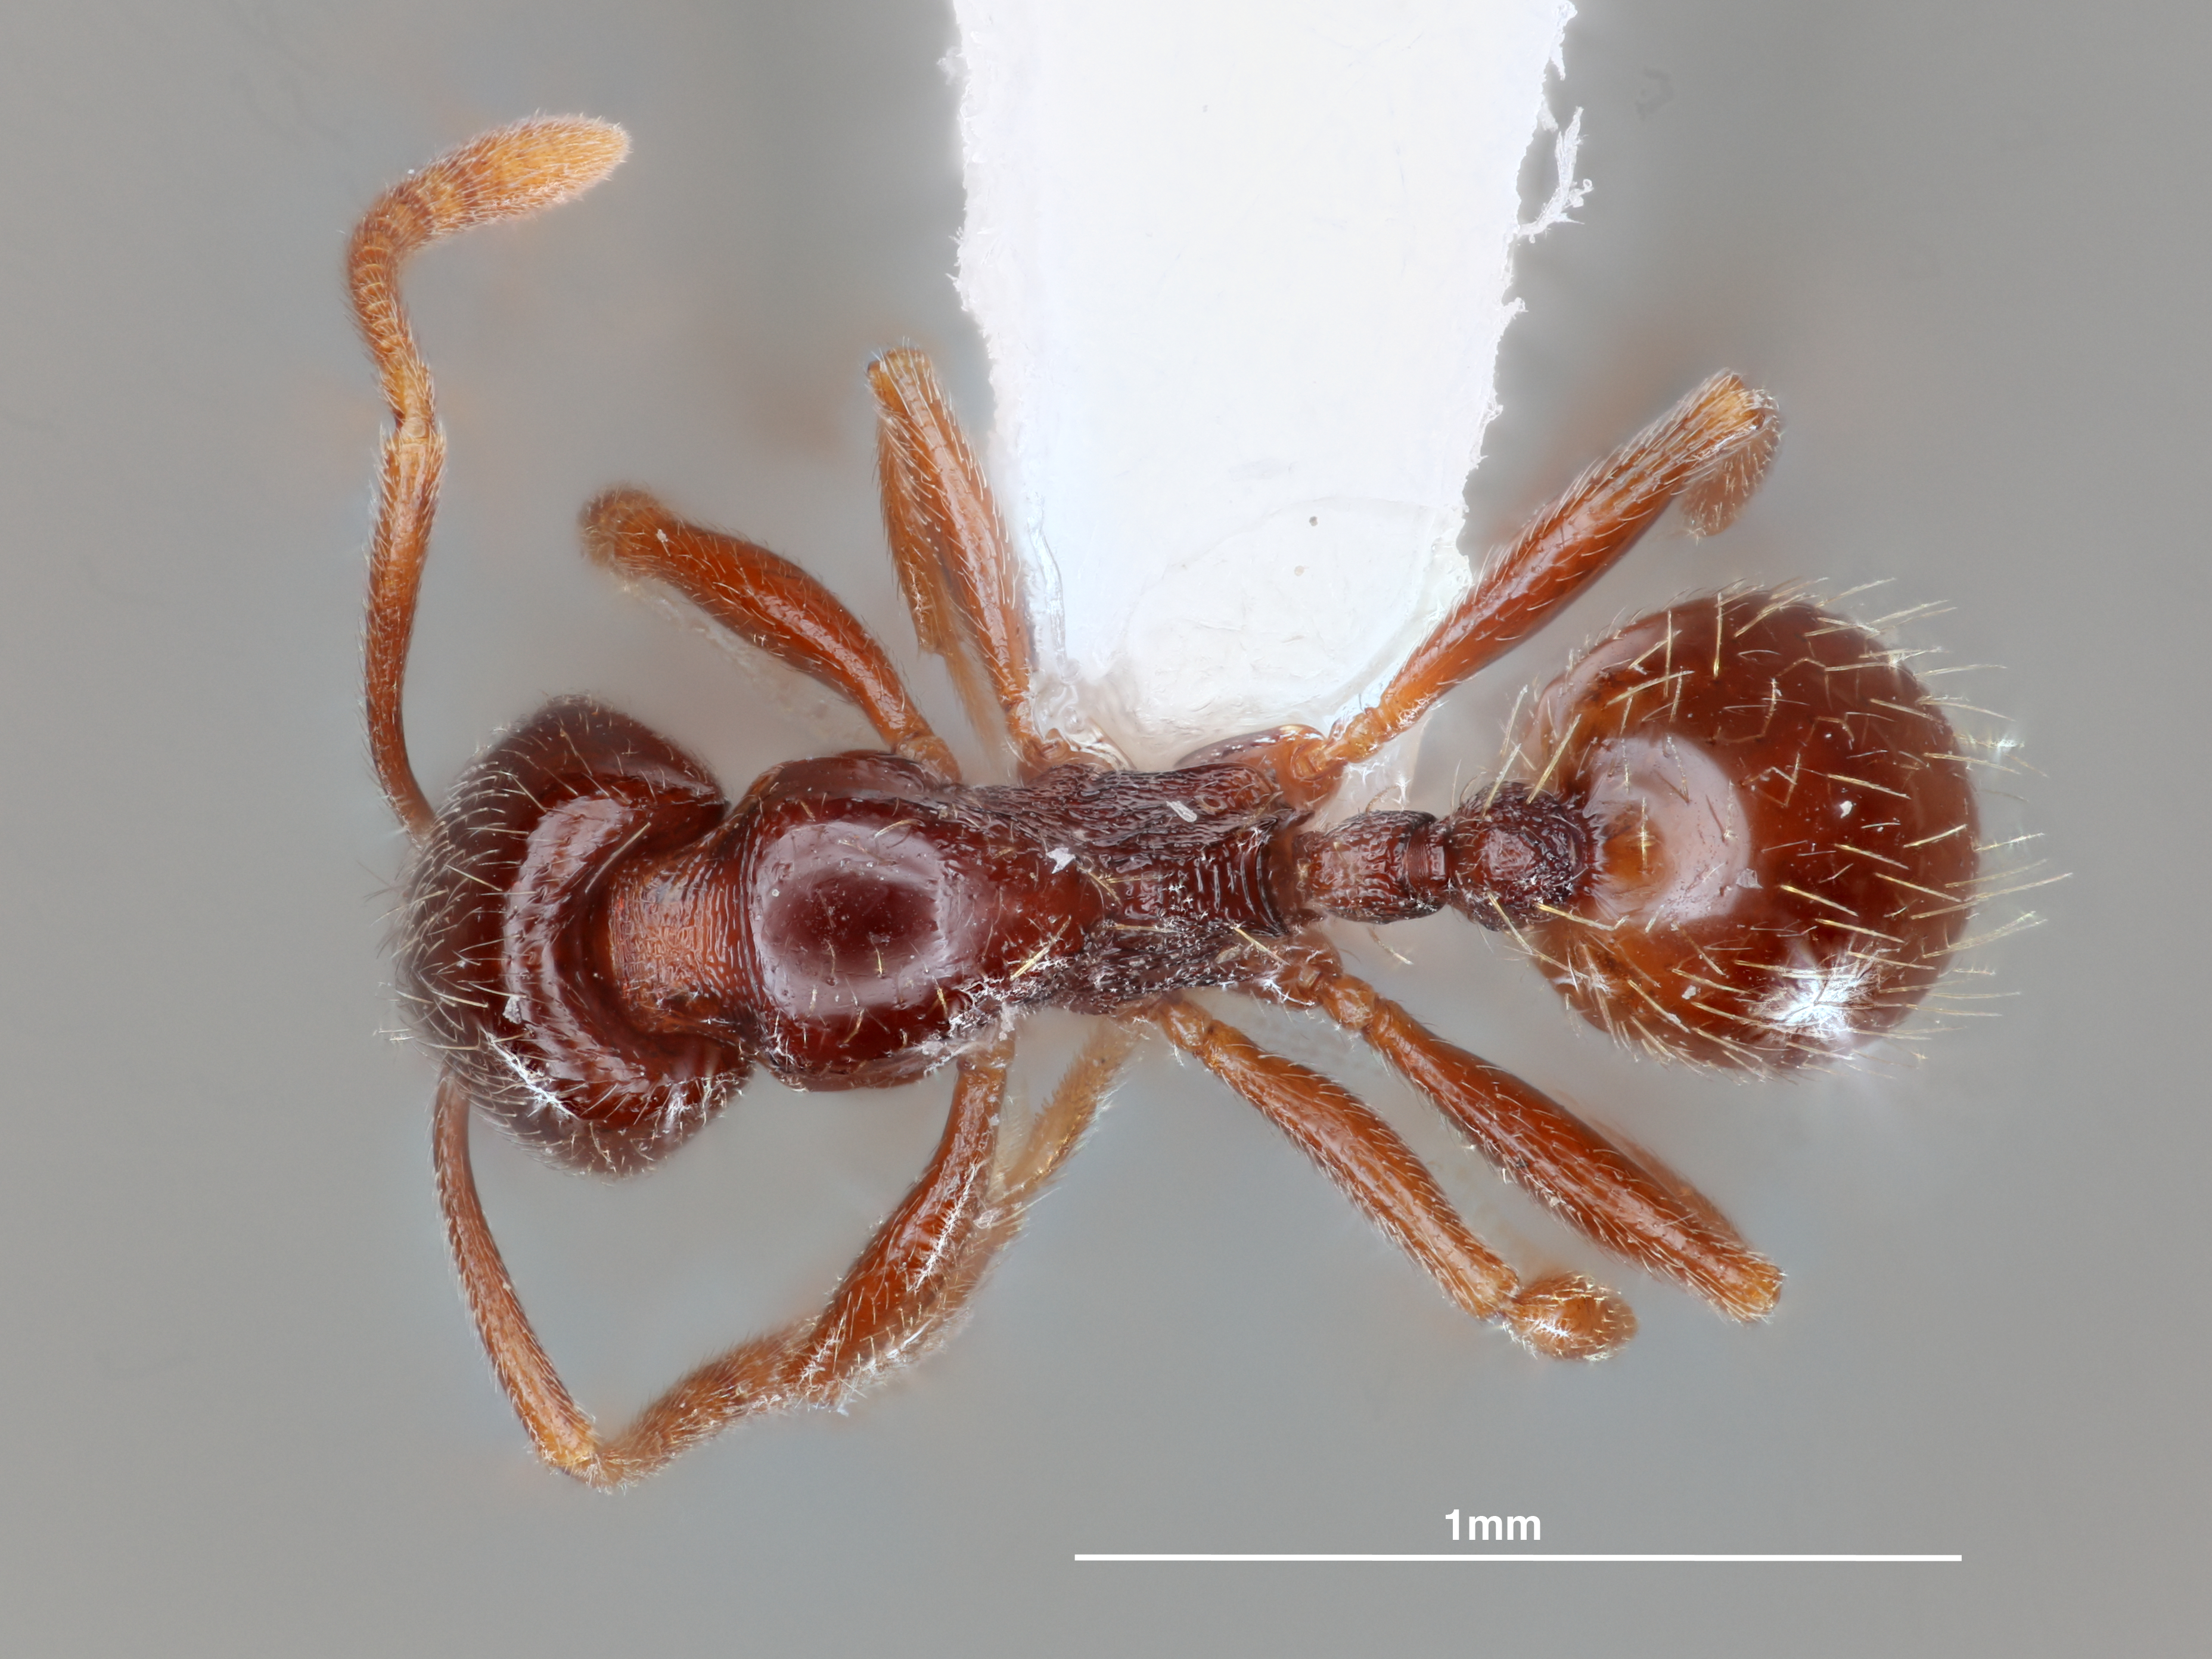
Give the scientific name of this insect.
Stenamma andersoni
